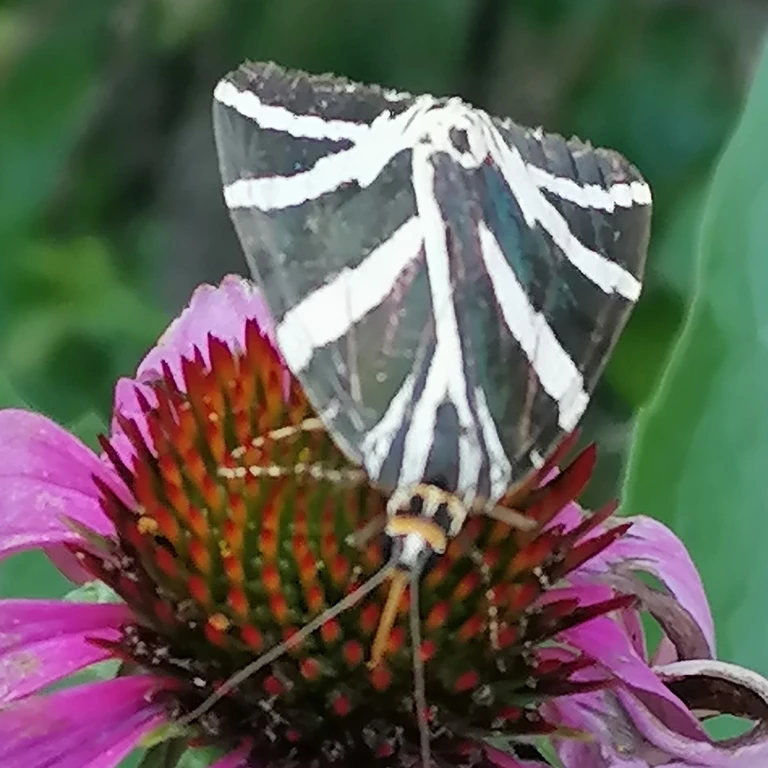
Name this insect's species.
Euplagia quadripunctaria
